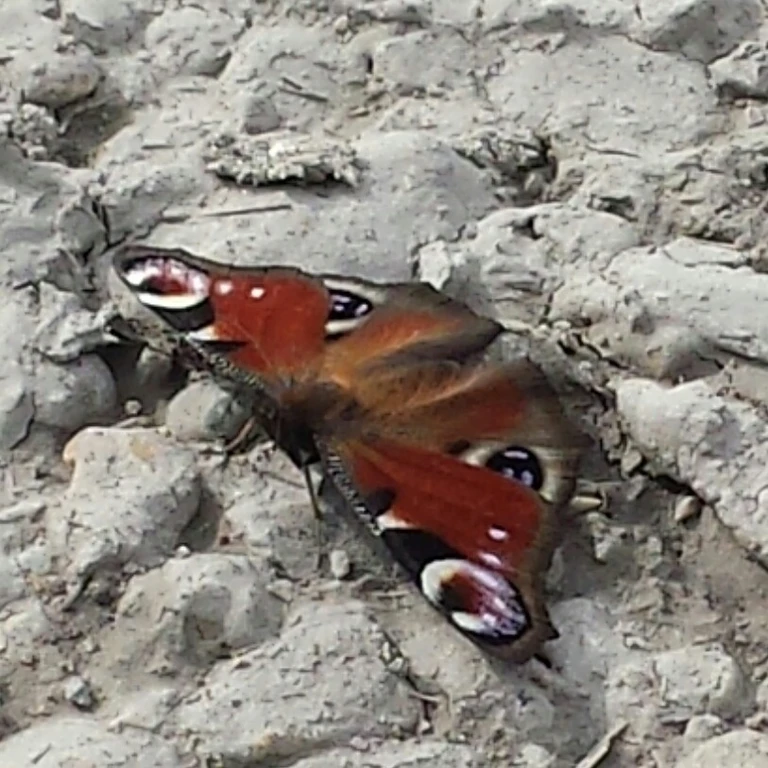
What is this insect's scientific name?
Aglais io
